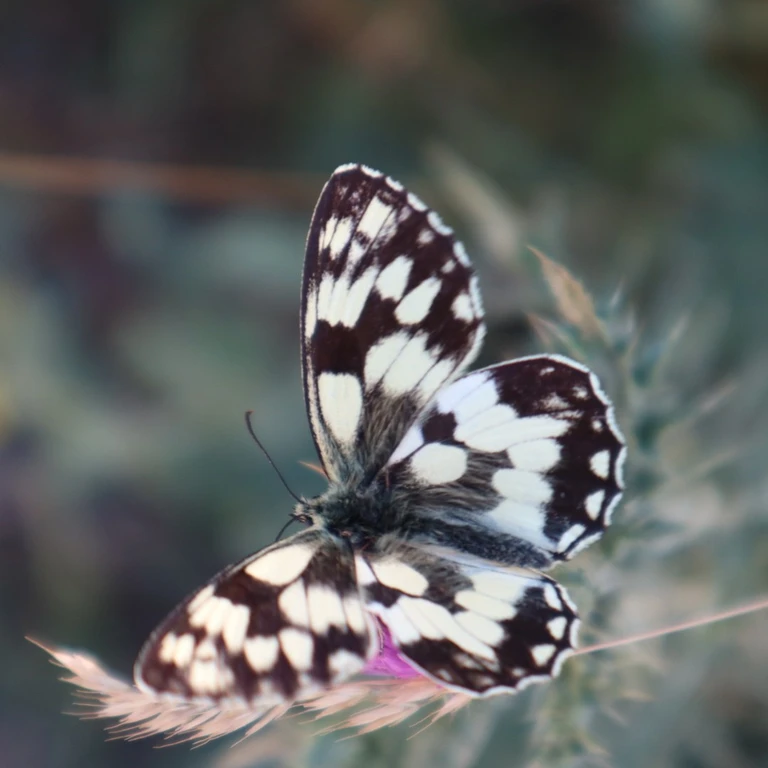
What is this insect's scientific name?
Melanargia galathea
